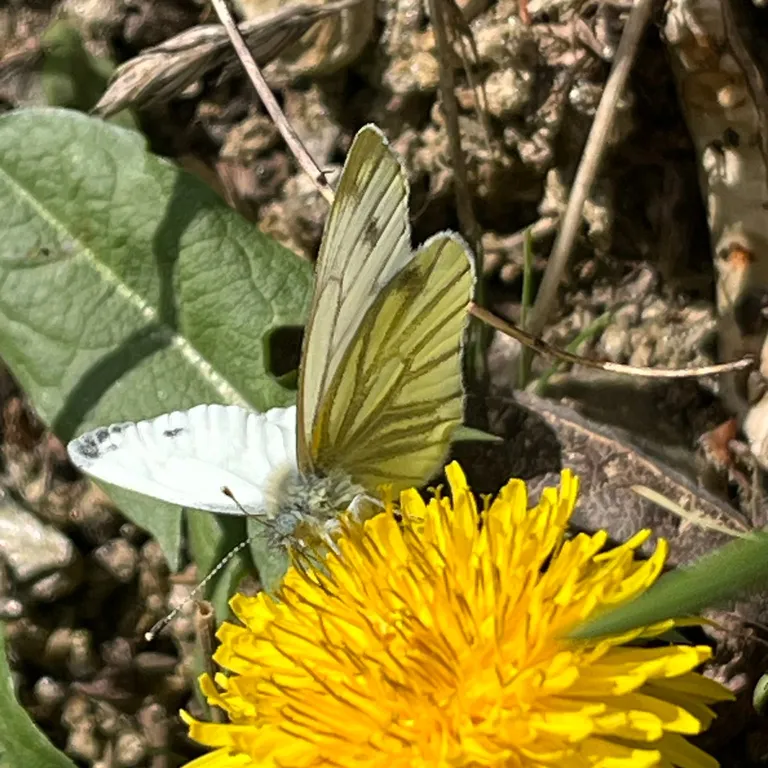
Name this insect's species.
Pieris napi
